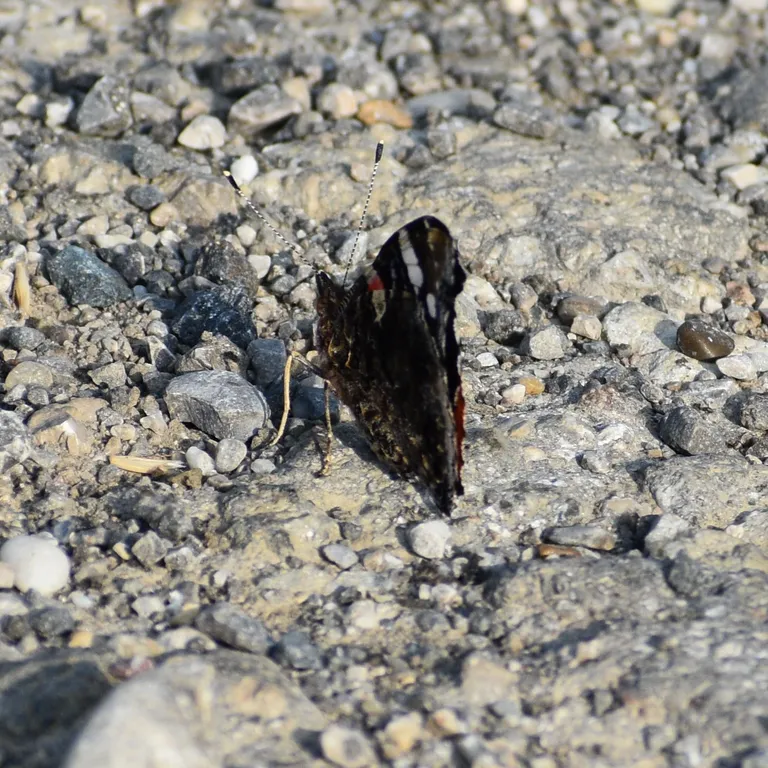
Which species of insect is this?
Vanessa atalanta
